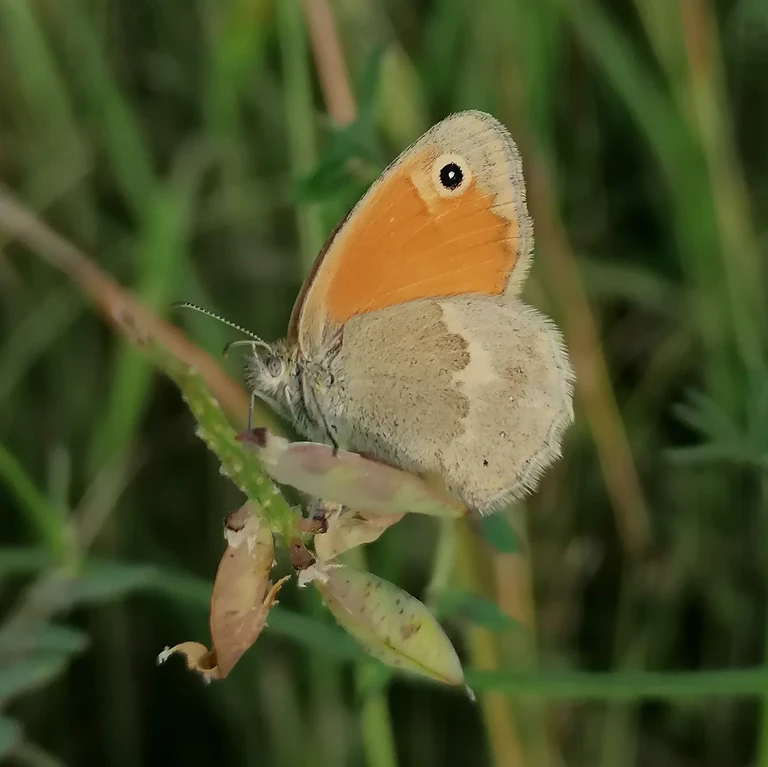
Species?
Coenonympha pamphilus
